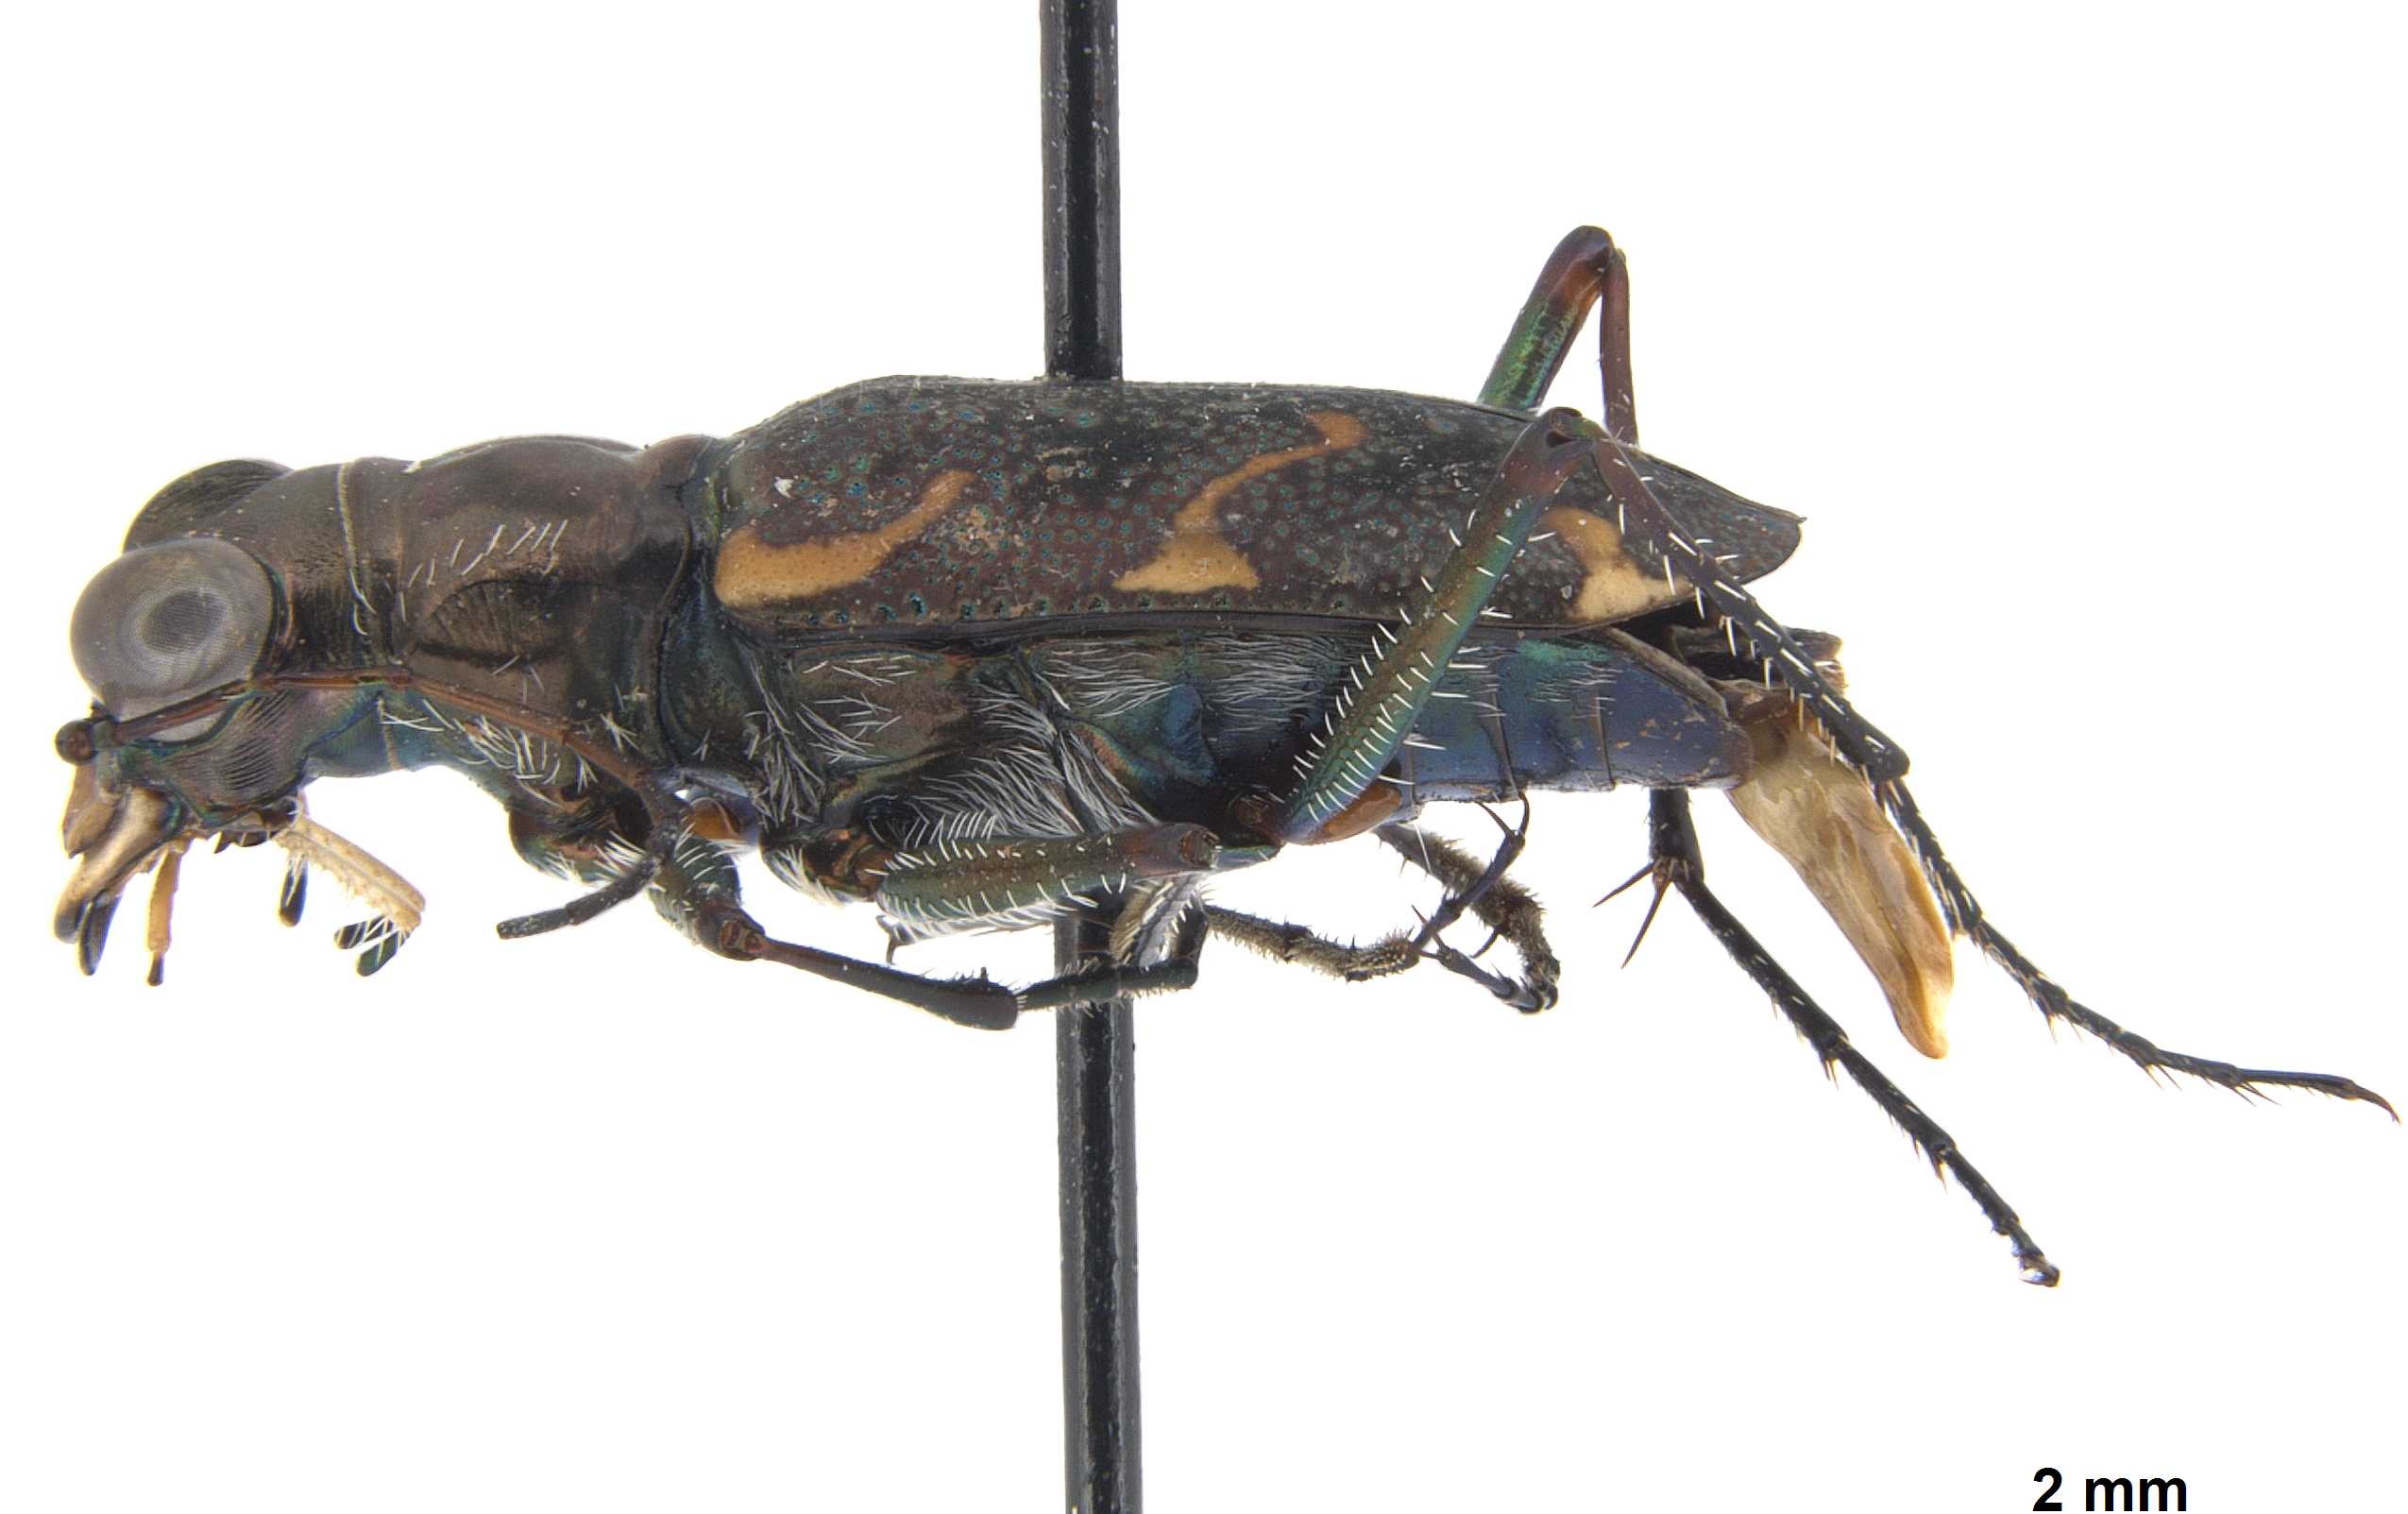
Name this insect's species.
Oceanella vitiensis
